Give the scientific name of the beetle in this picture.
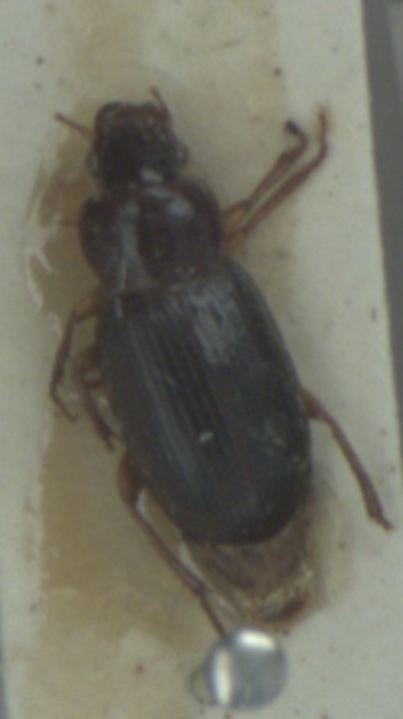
Ophonus rufibarbis
